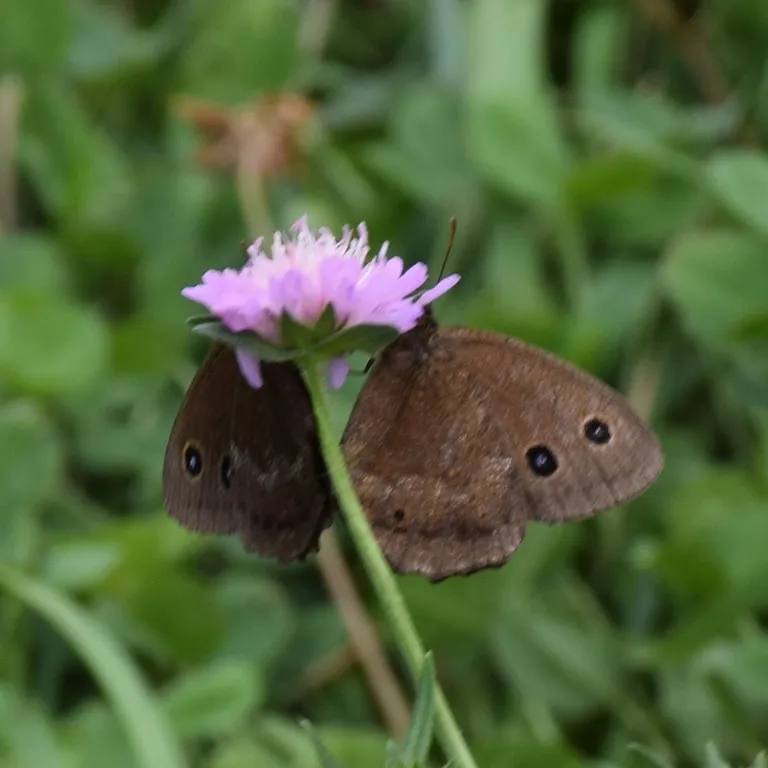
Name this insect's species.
Minois dryas
